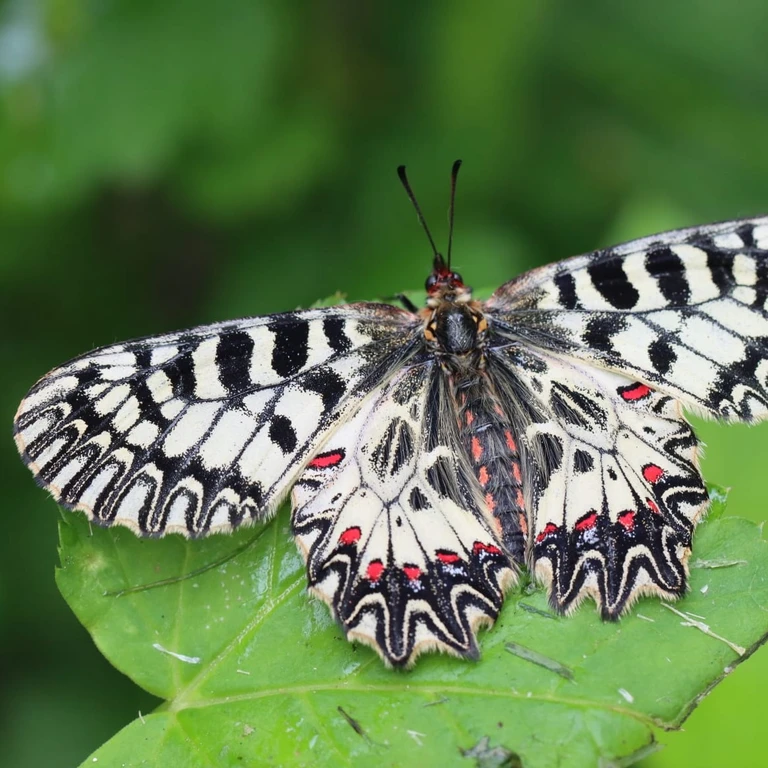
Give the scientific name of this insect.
Zerynthia polyxena
